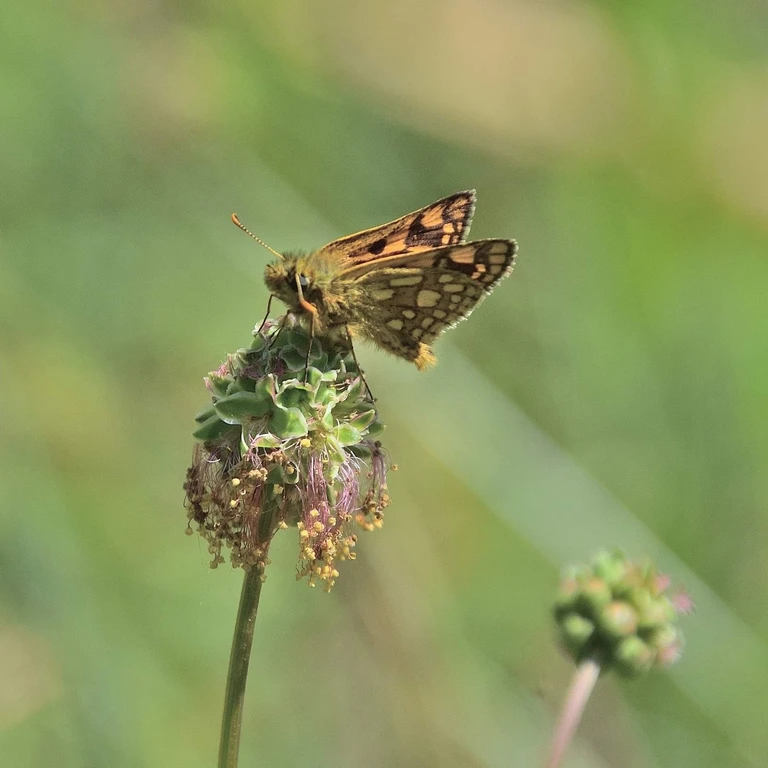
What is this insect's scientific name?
Carterocephalus palaemon
